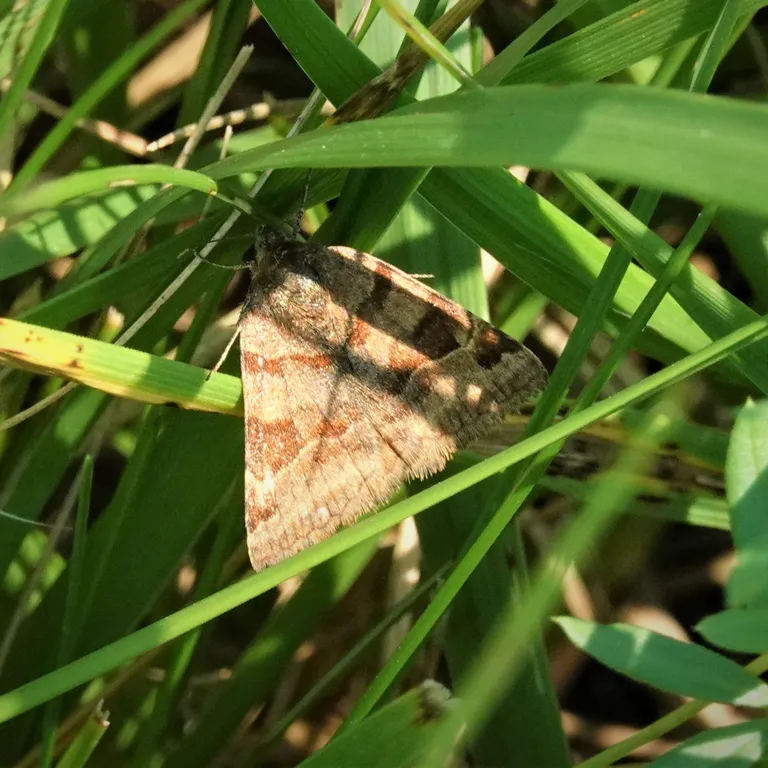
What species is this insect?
Euclidia glyphica
